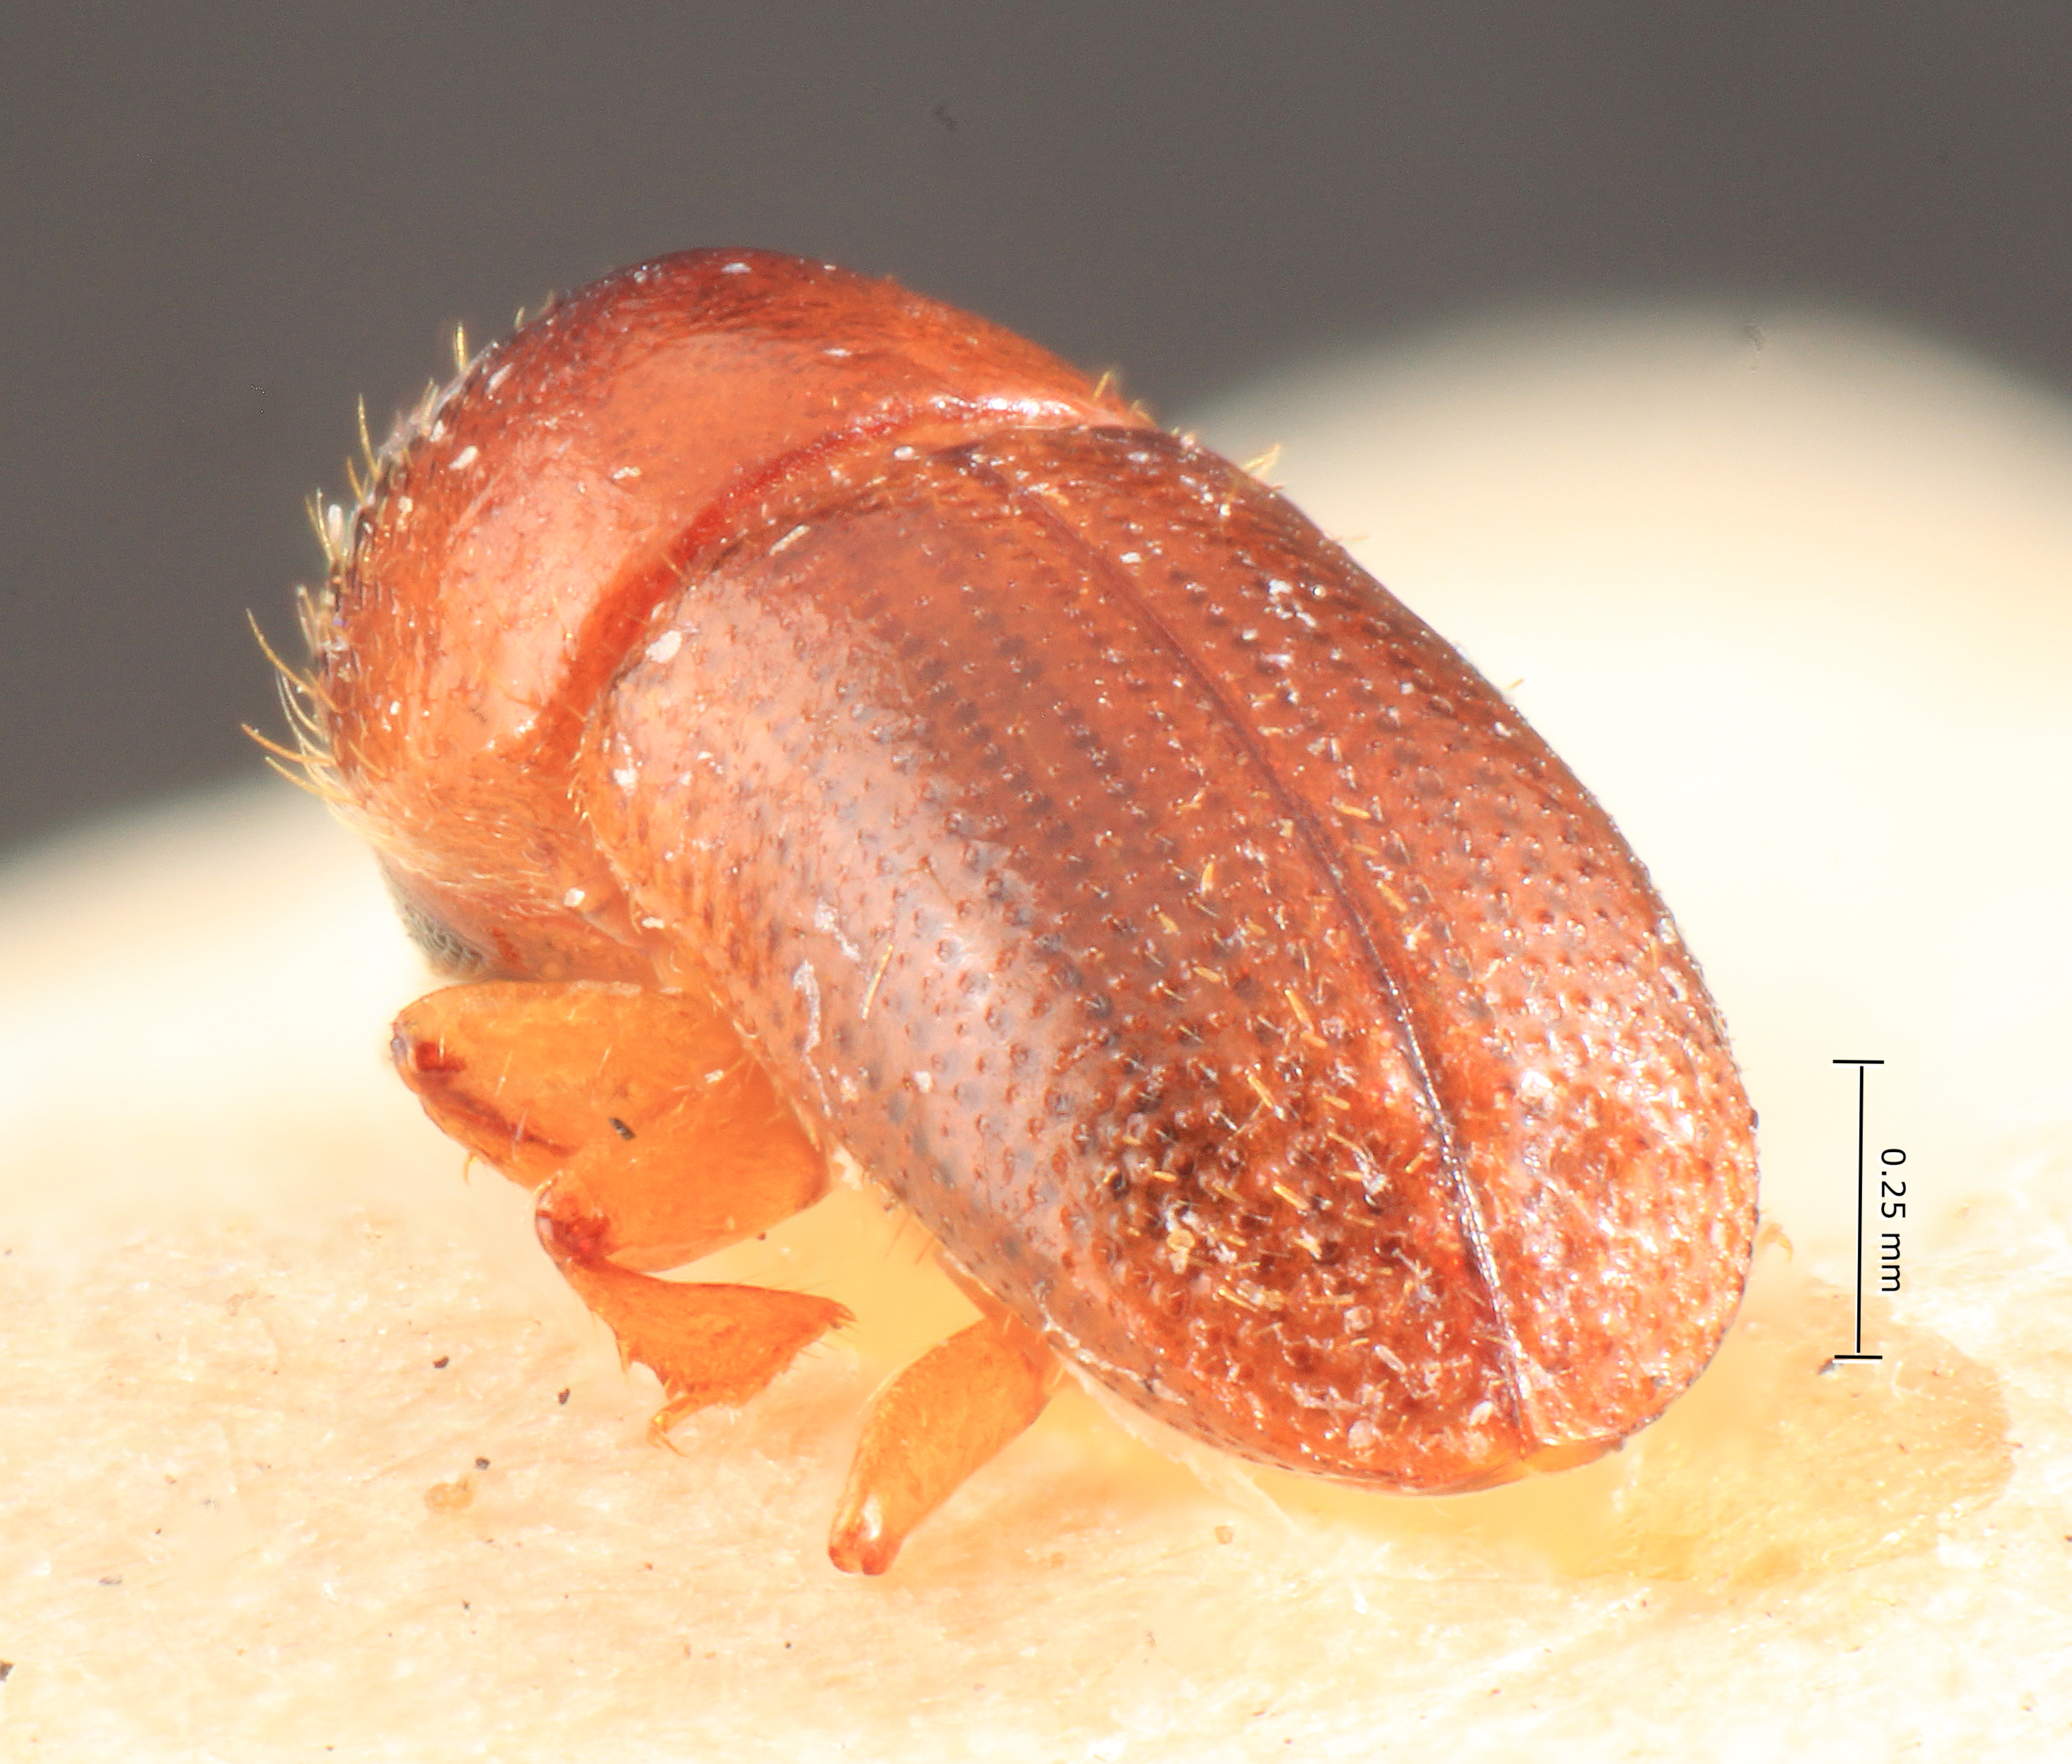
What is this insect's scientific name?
Xyleborus subasperulus
